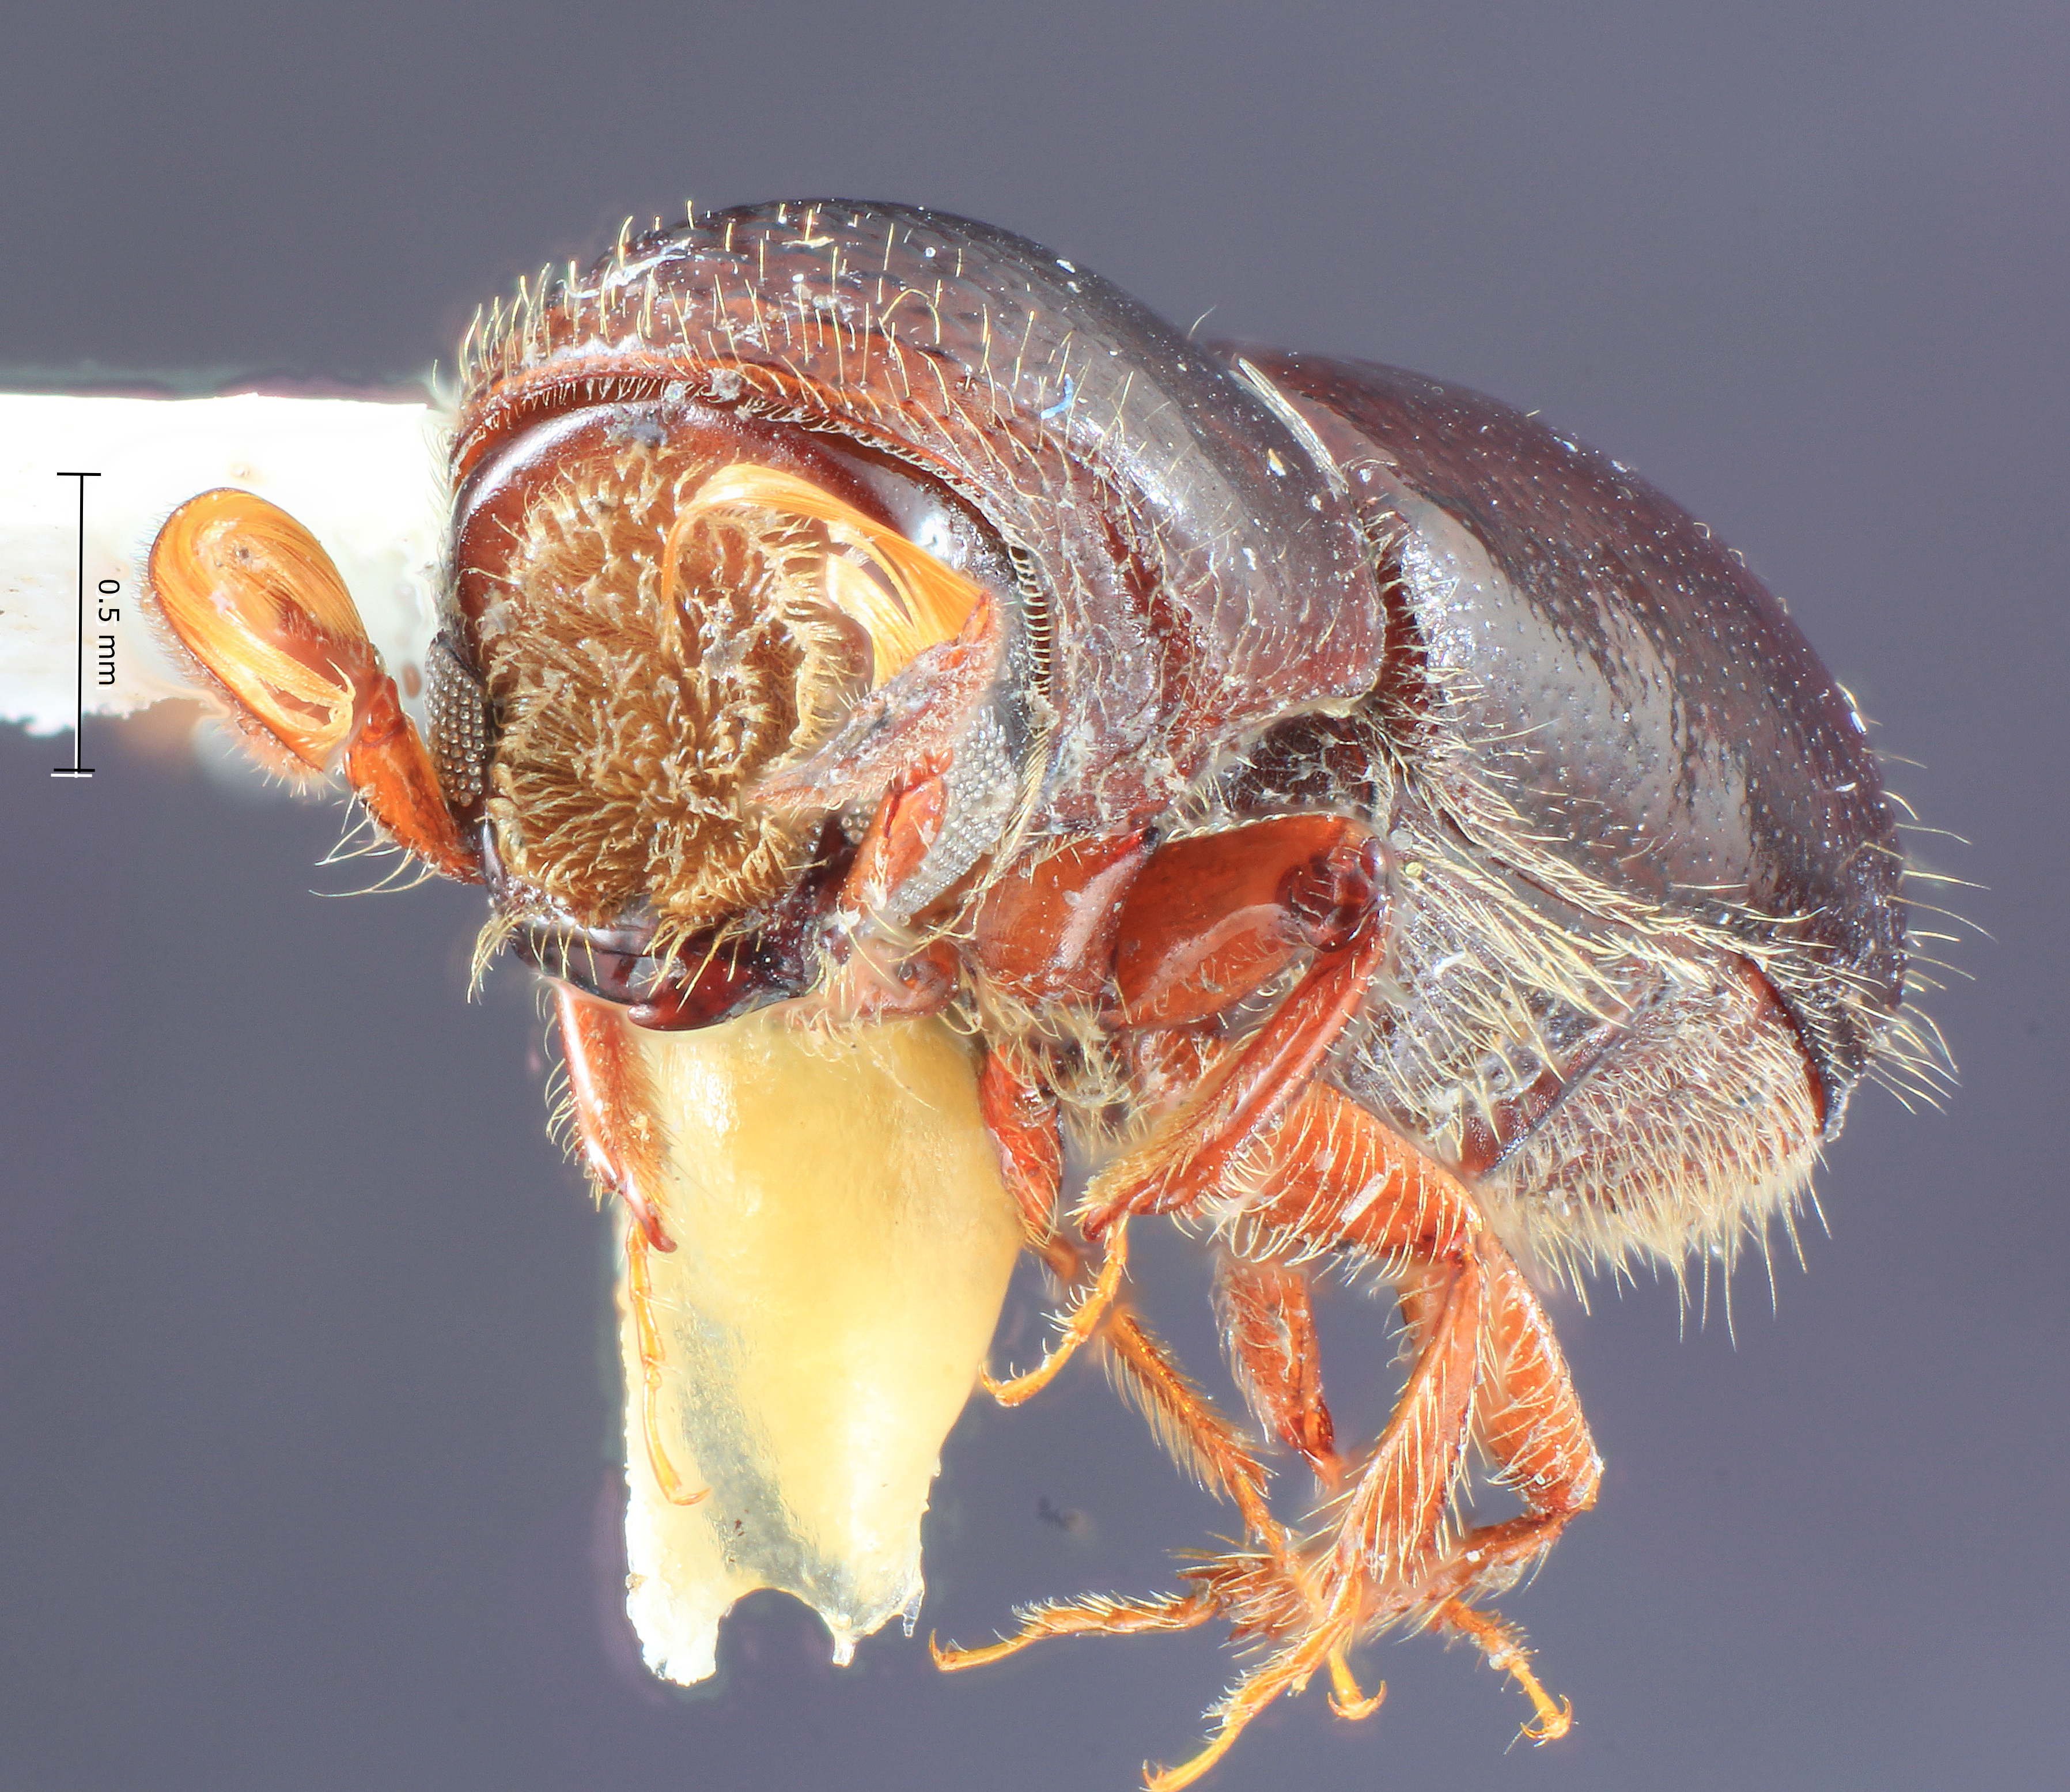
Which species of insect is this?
Corthylus comatus
